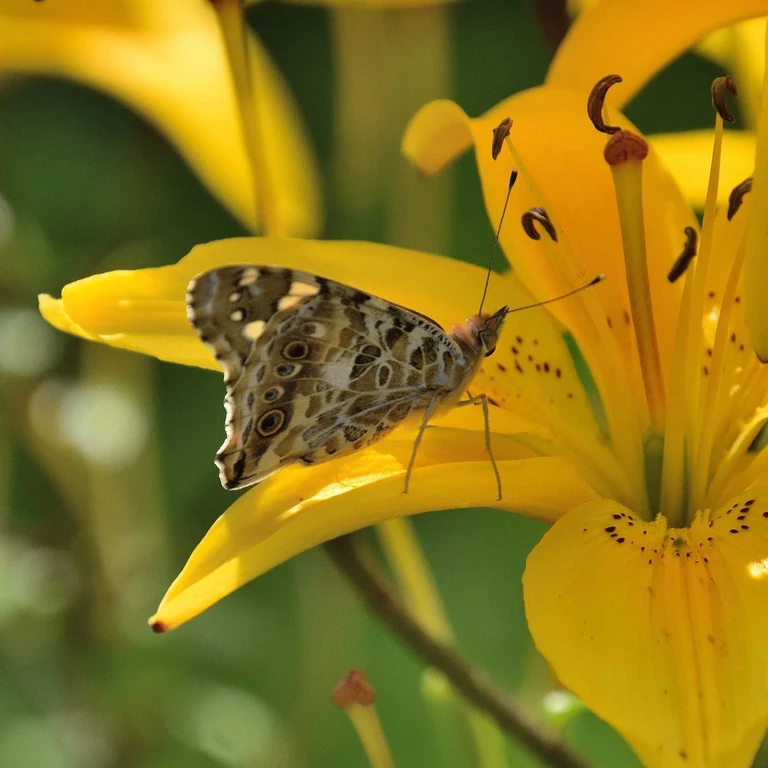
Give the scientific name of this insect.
Vanessa cardui
